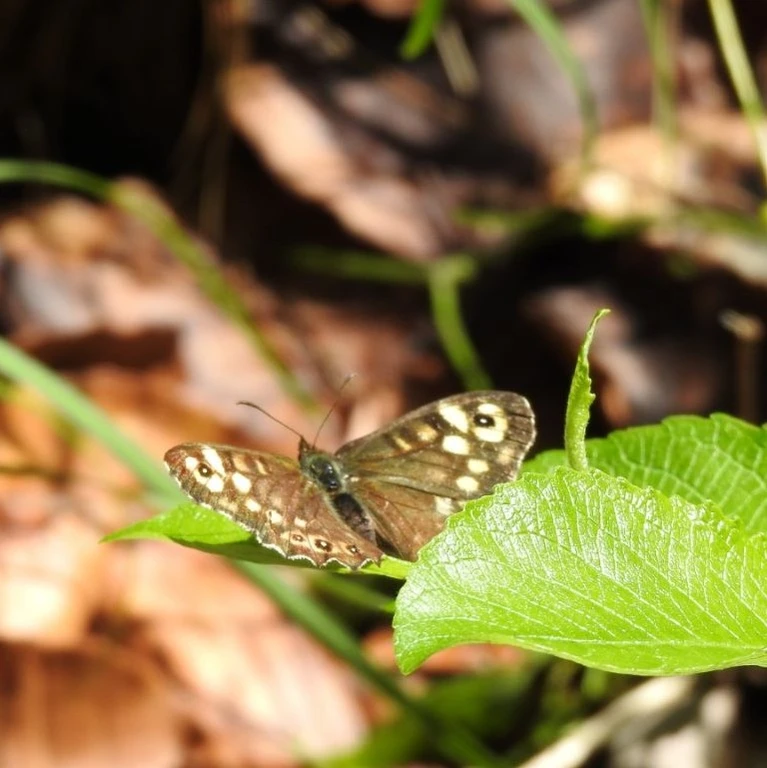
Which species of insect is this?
Pararge aegeria
